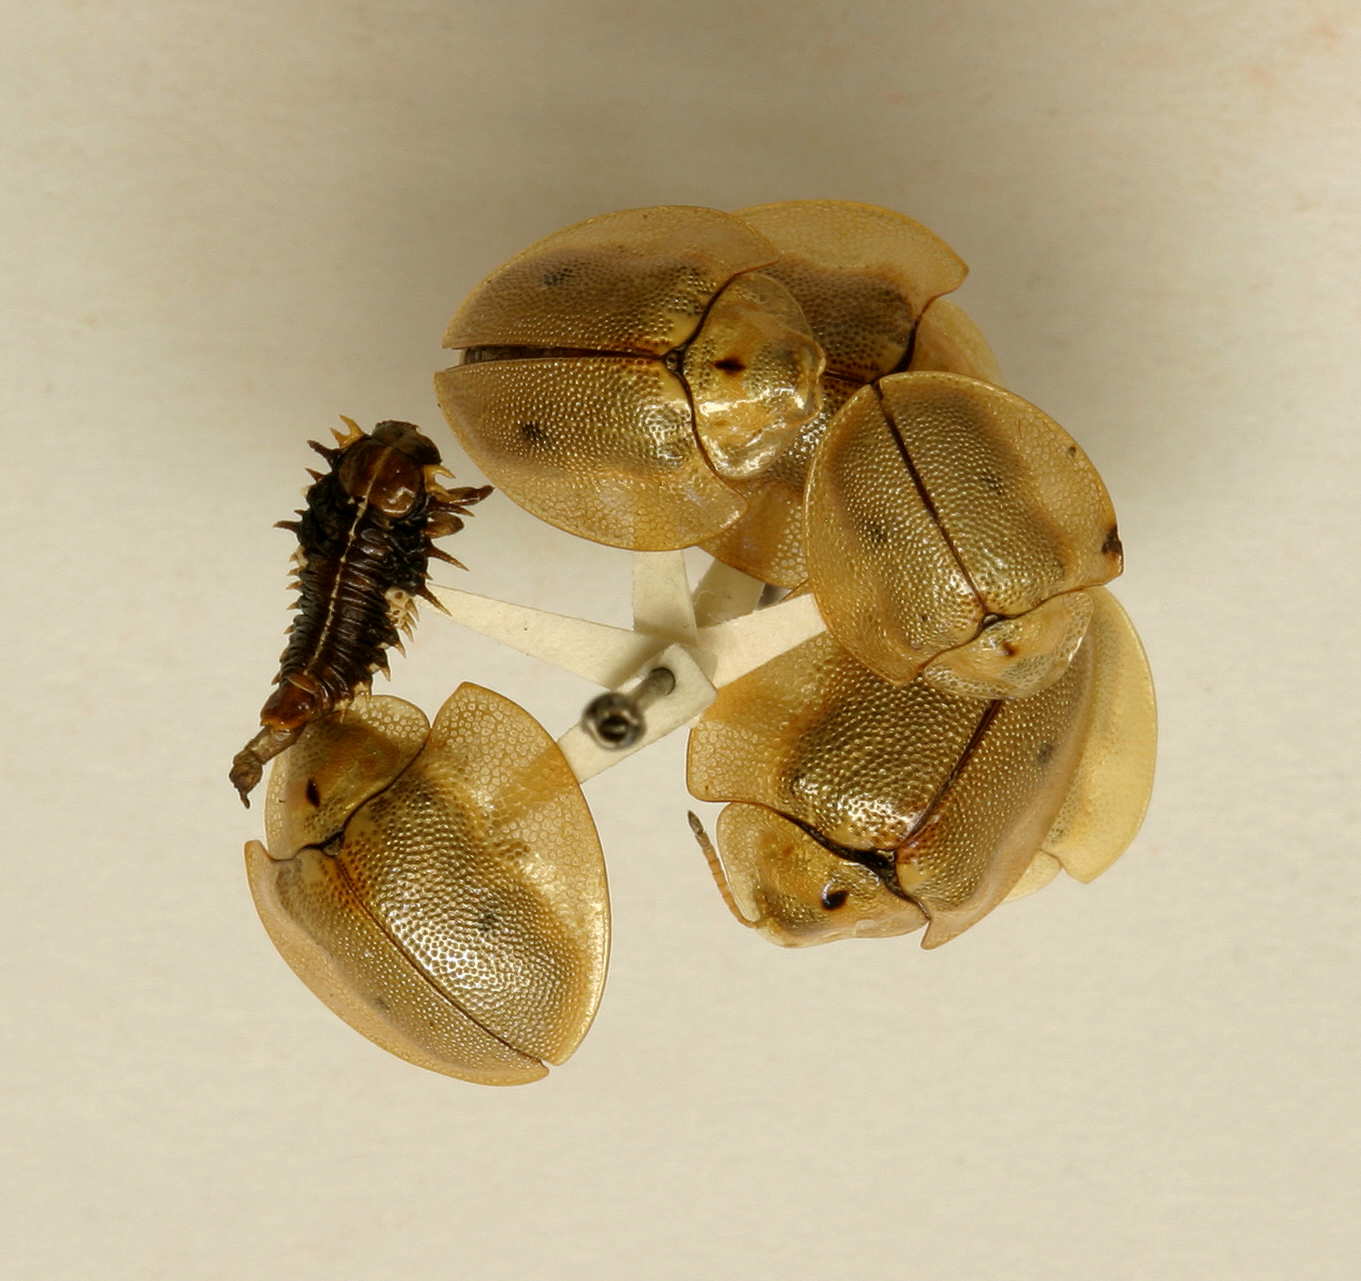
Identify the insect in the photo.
Eurypepla calochroma
